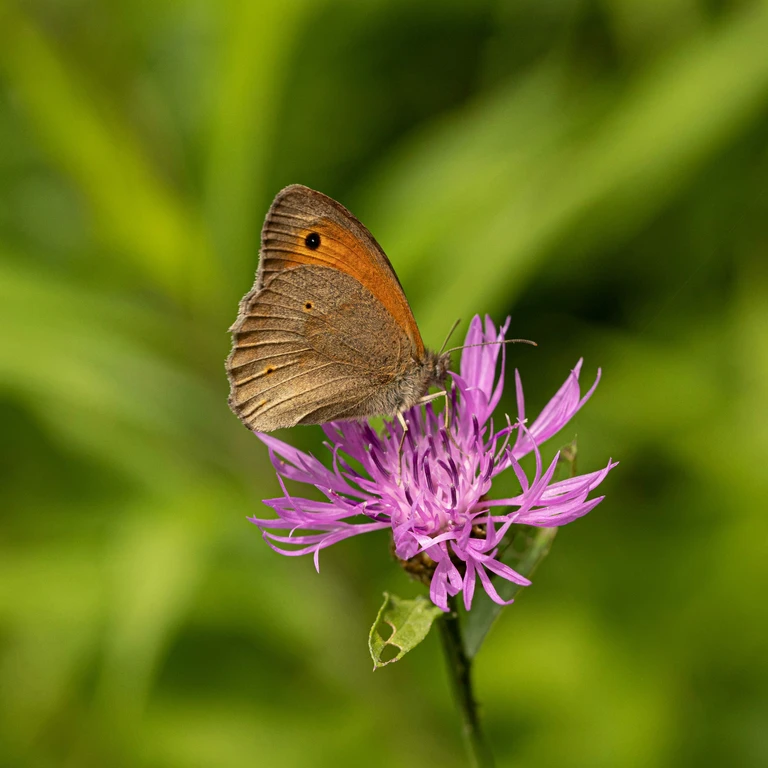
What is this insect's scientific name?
Maniola jurtina
